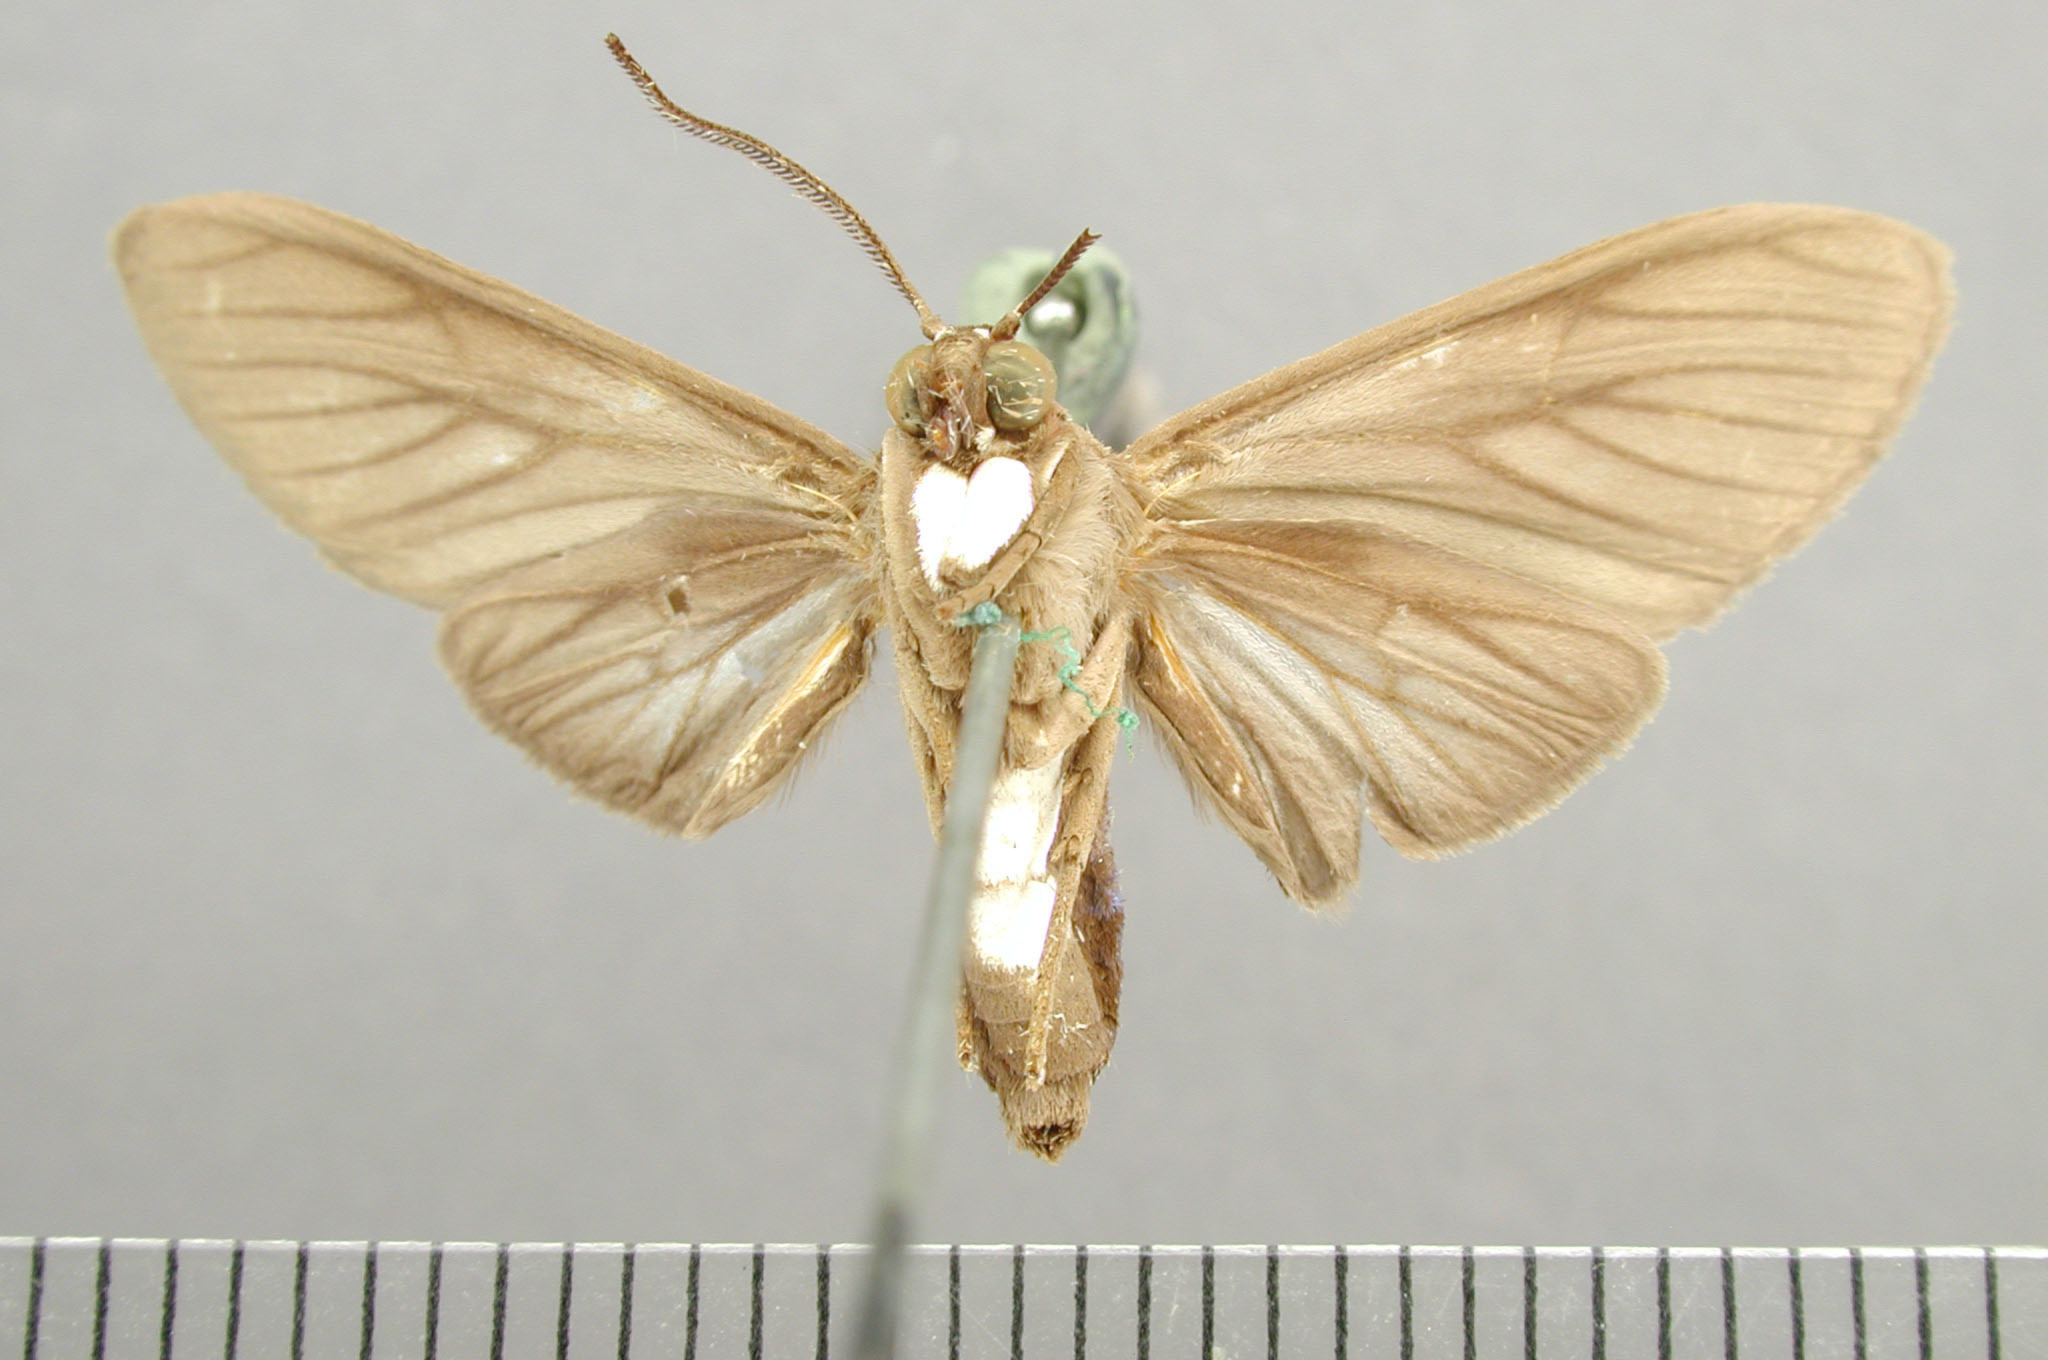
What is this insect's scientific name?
Episcepsis gnomoides
